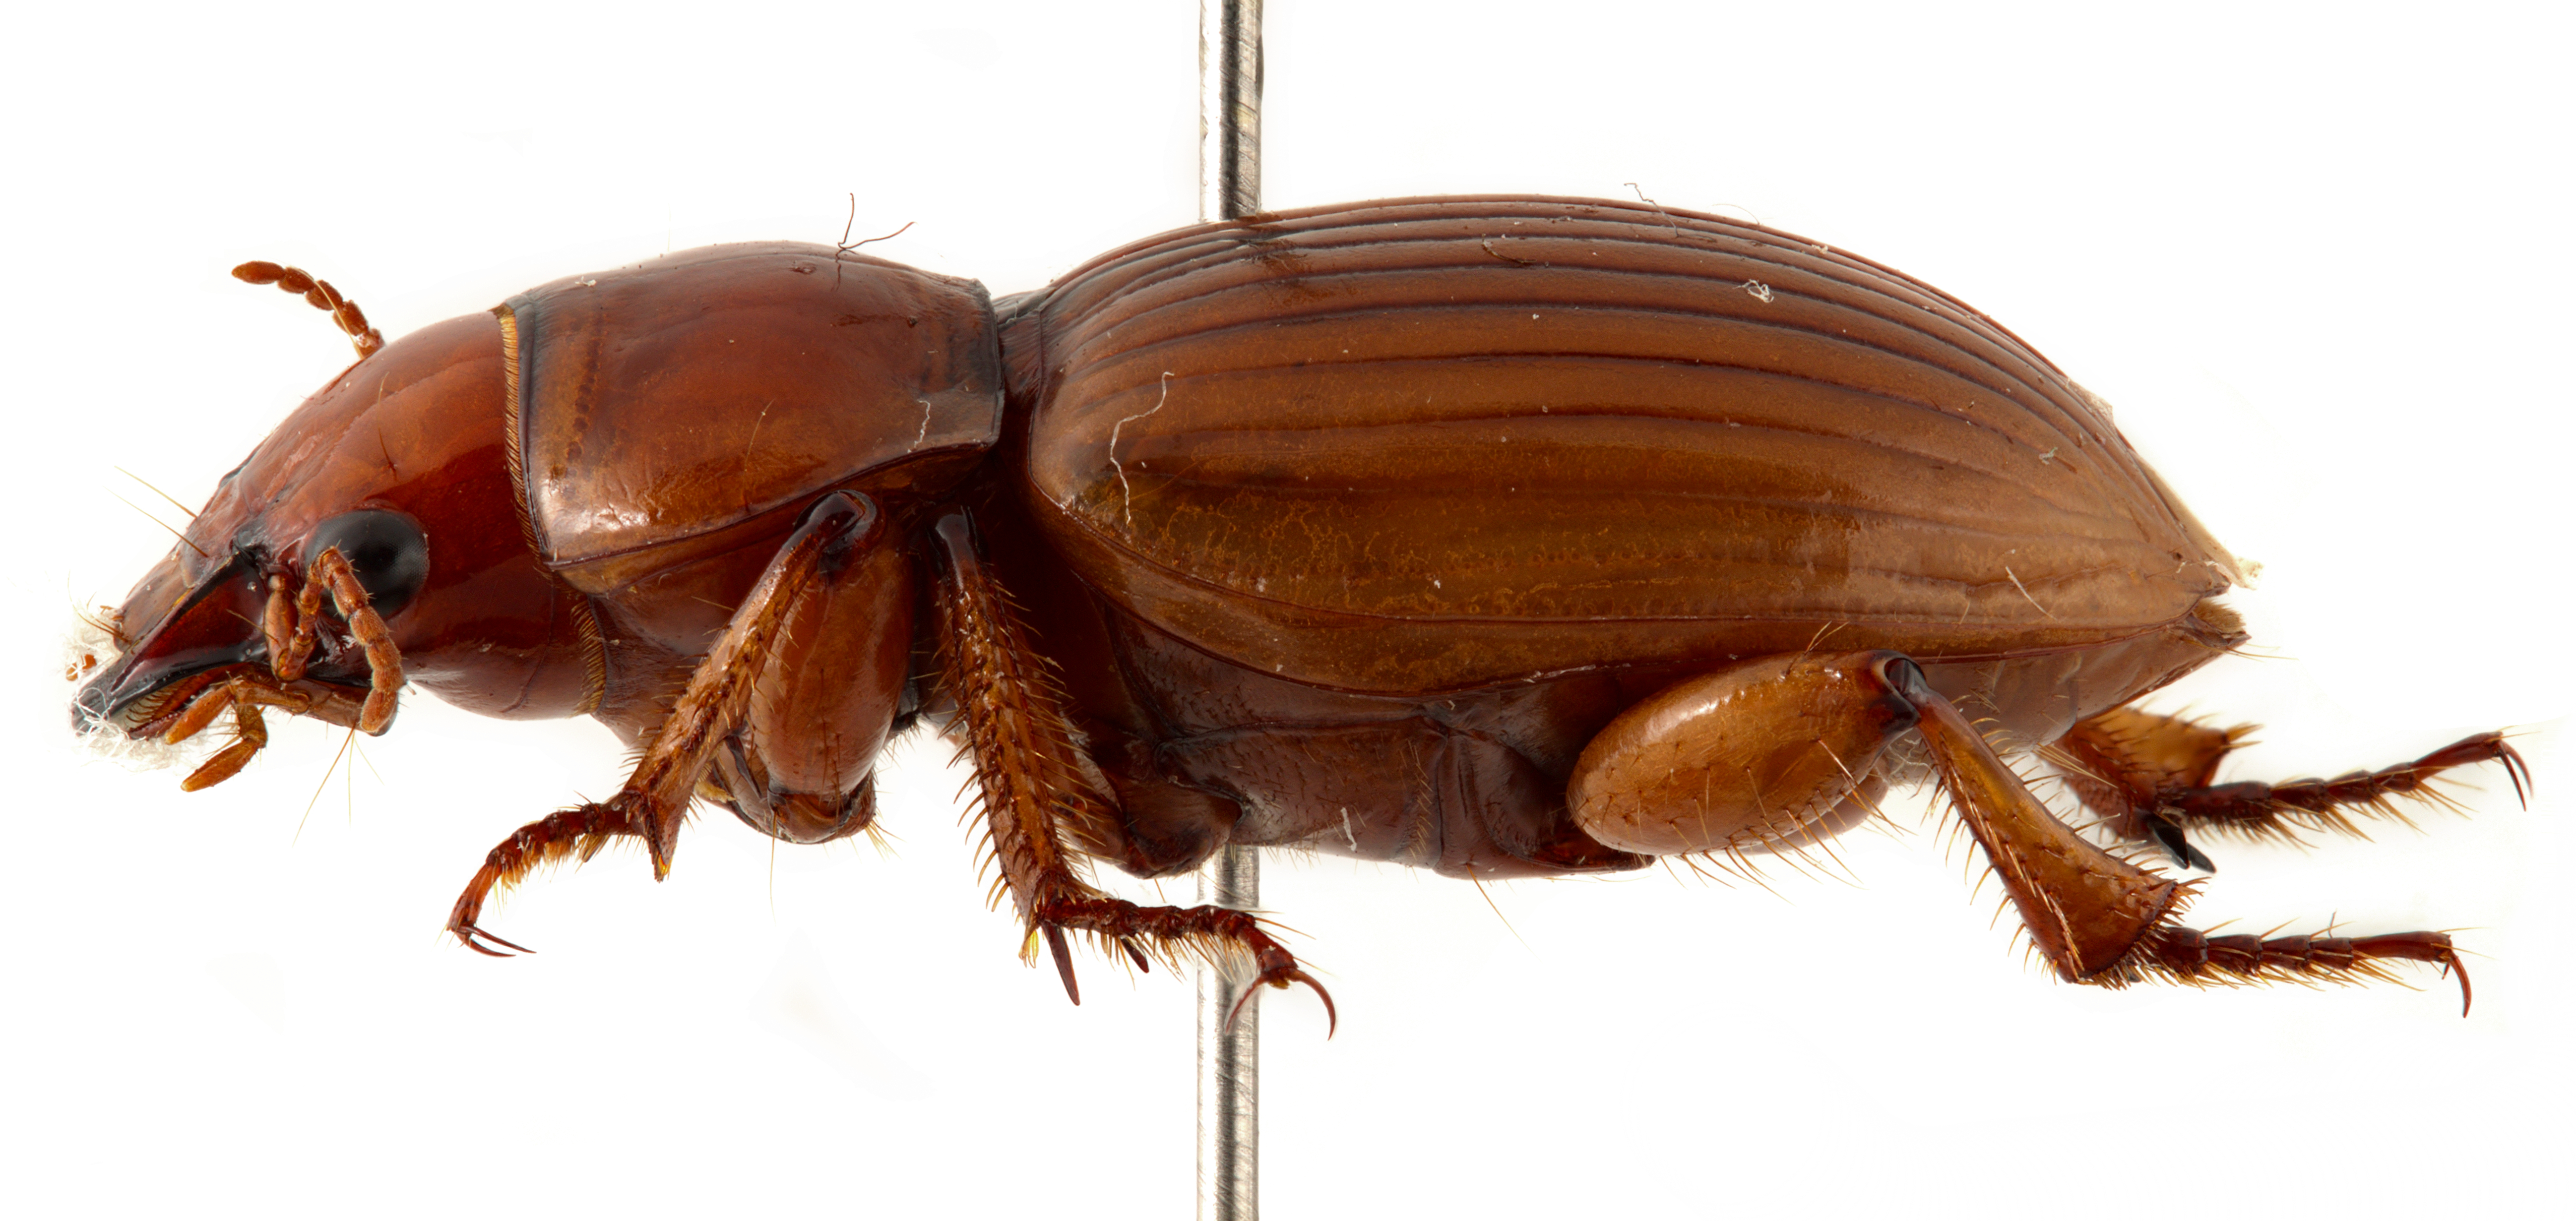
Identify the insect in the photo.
Geopinus incrassatus
